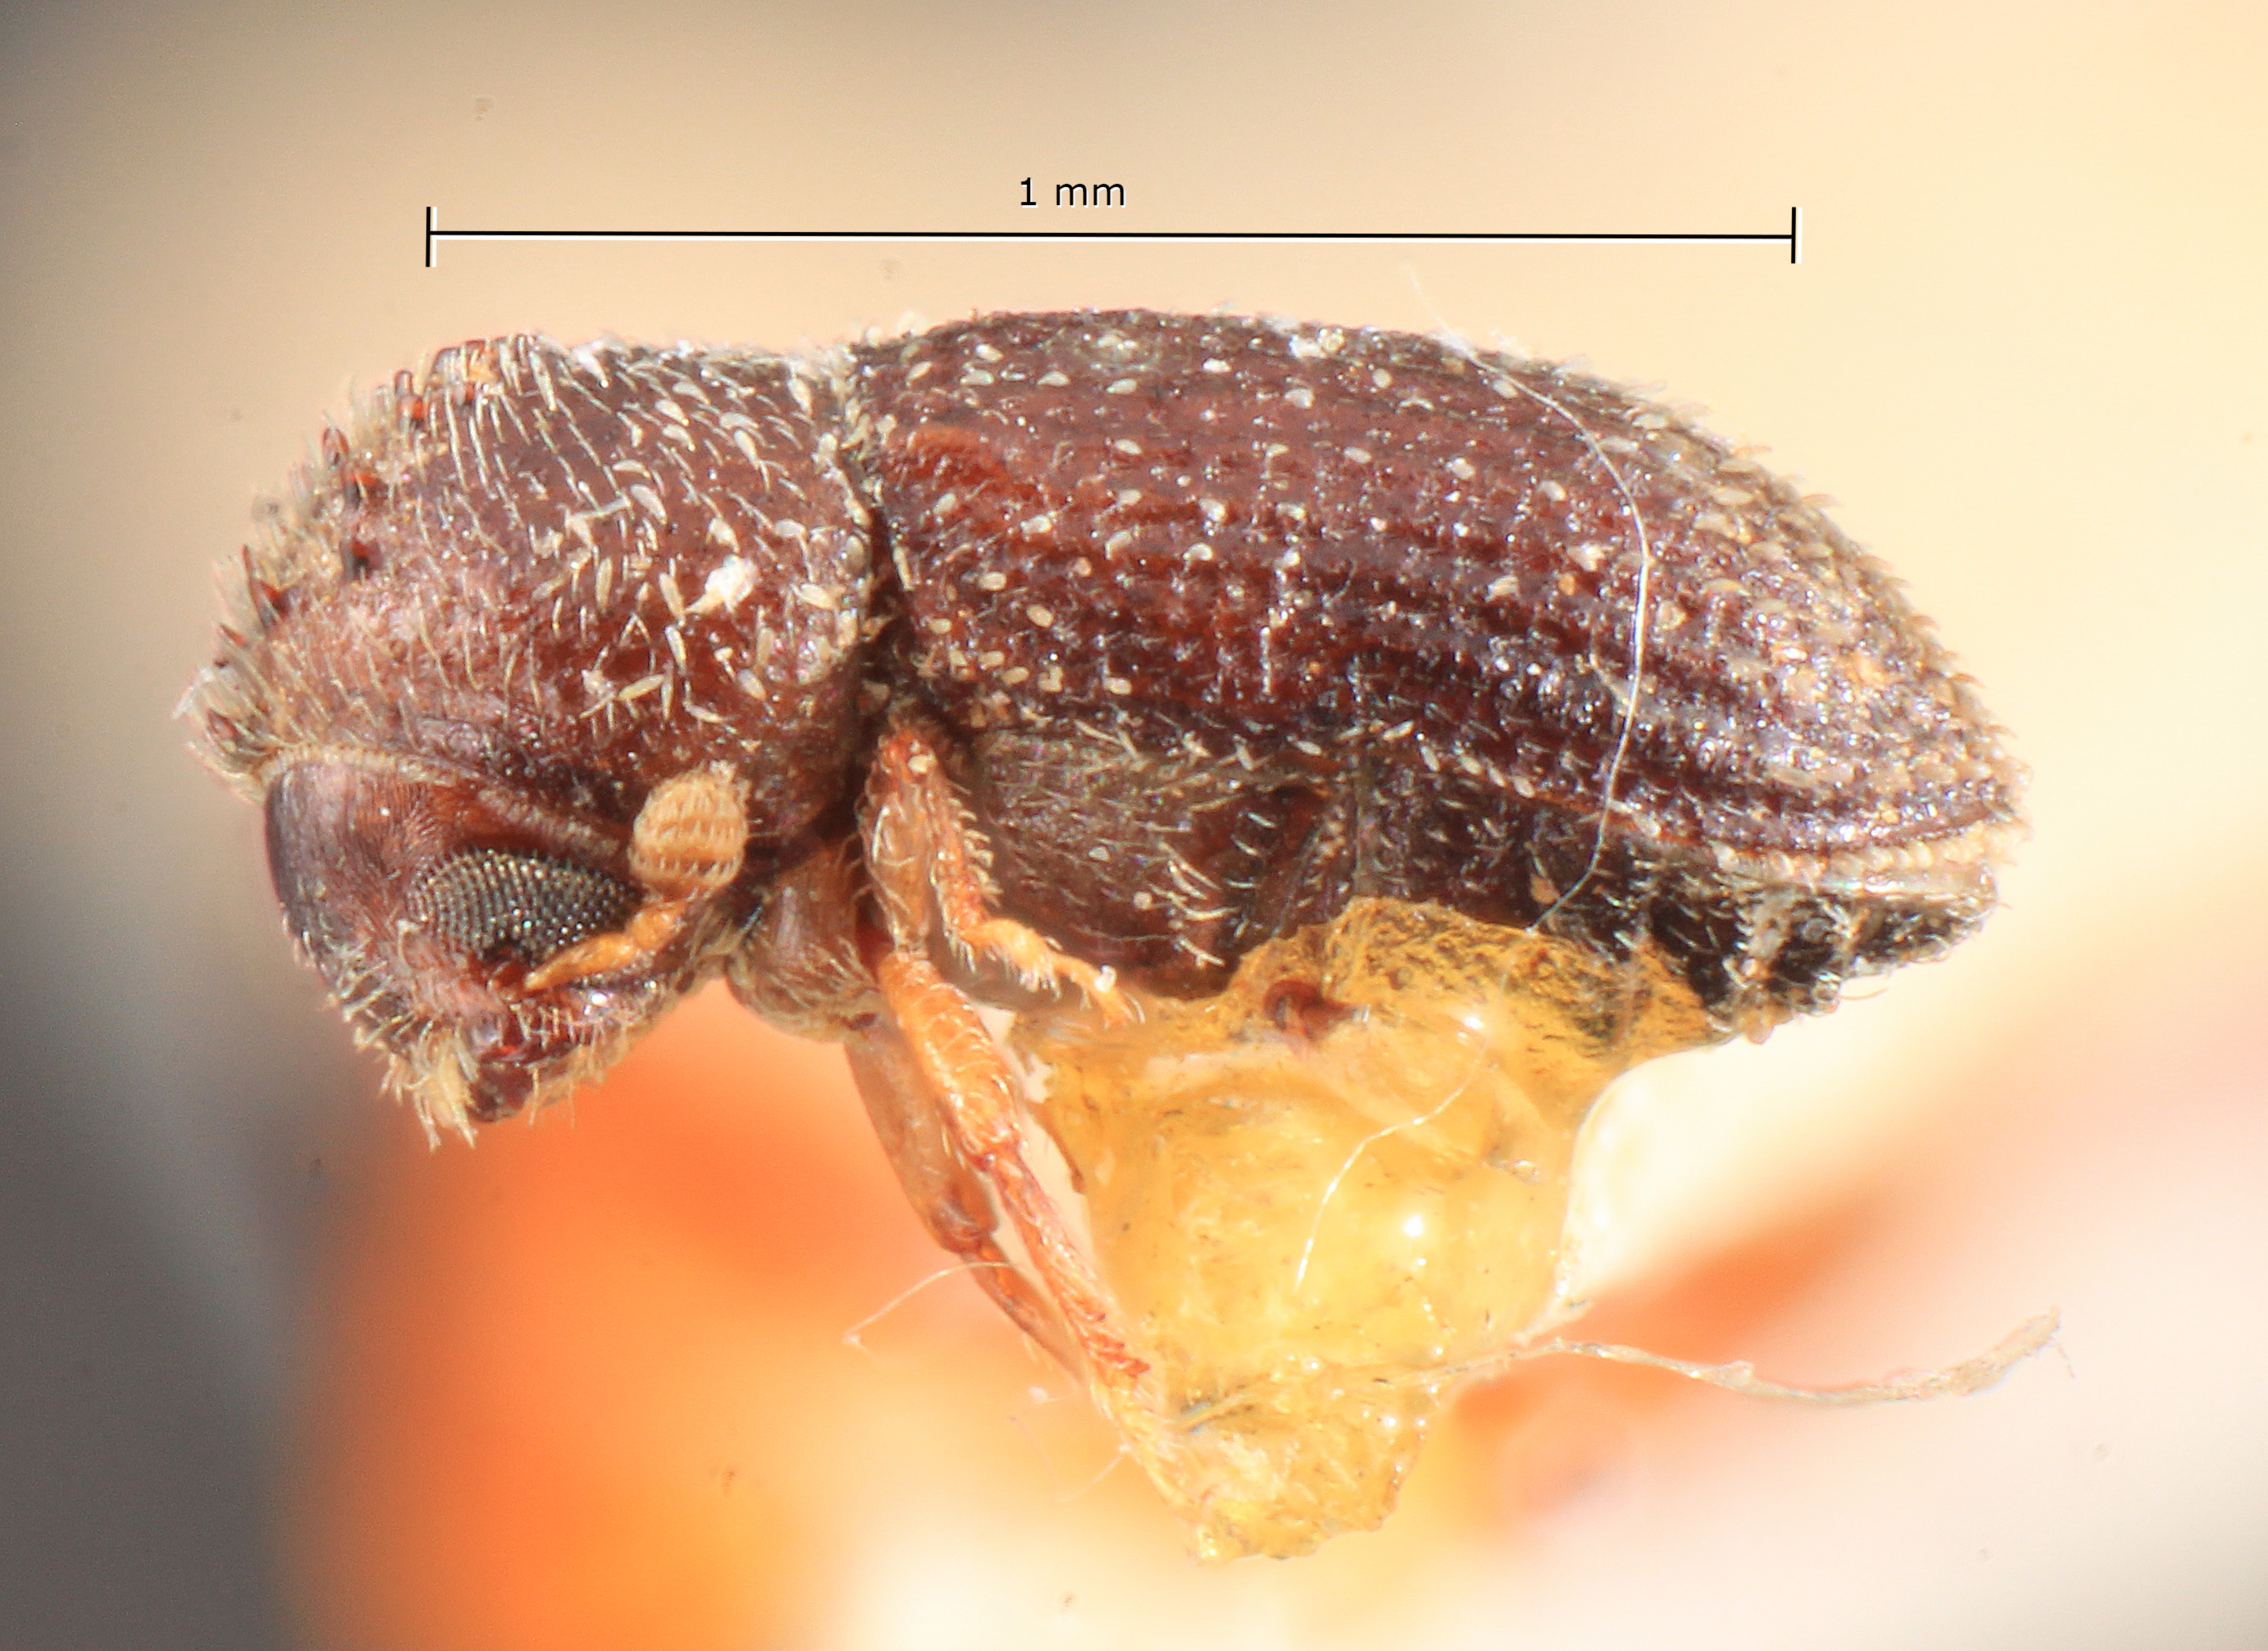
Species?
Stephanoderes mallyi
